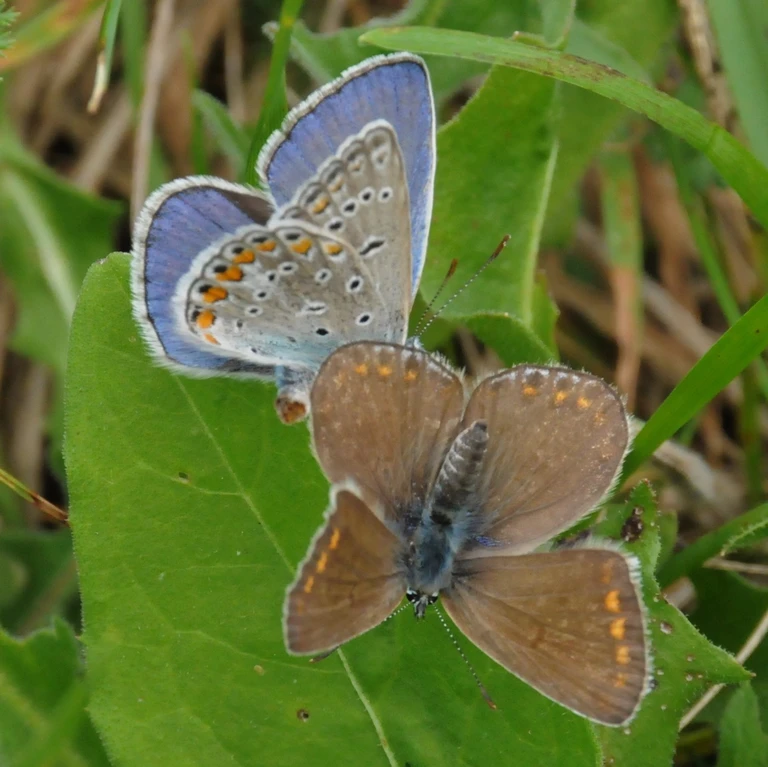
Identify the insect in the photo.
Polyommatus icarus
